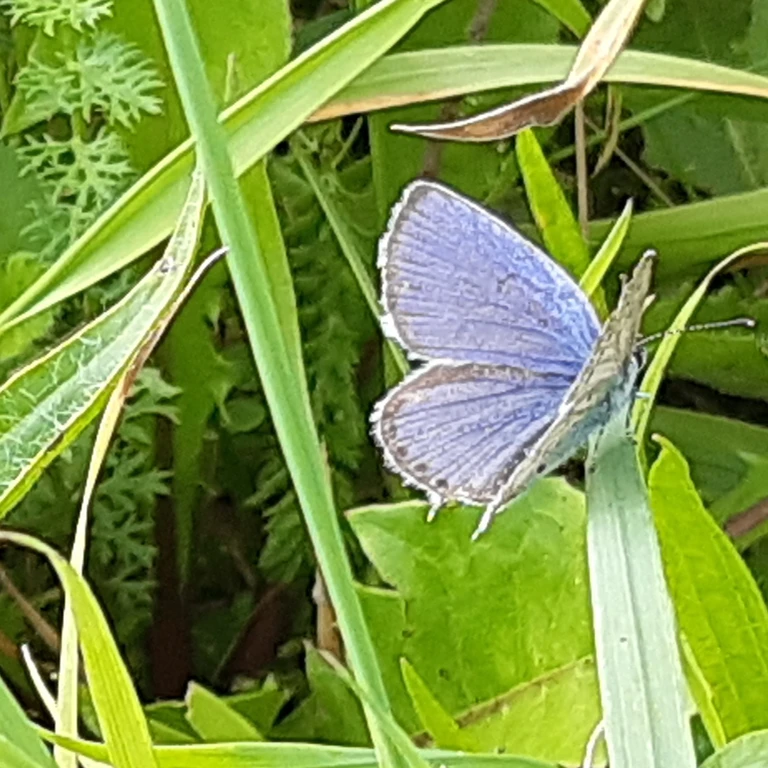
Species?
Cupido argiades (also Elkalyce argiades)
